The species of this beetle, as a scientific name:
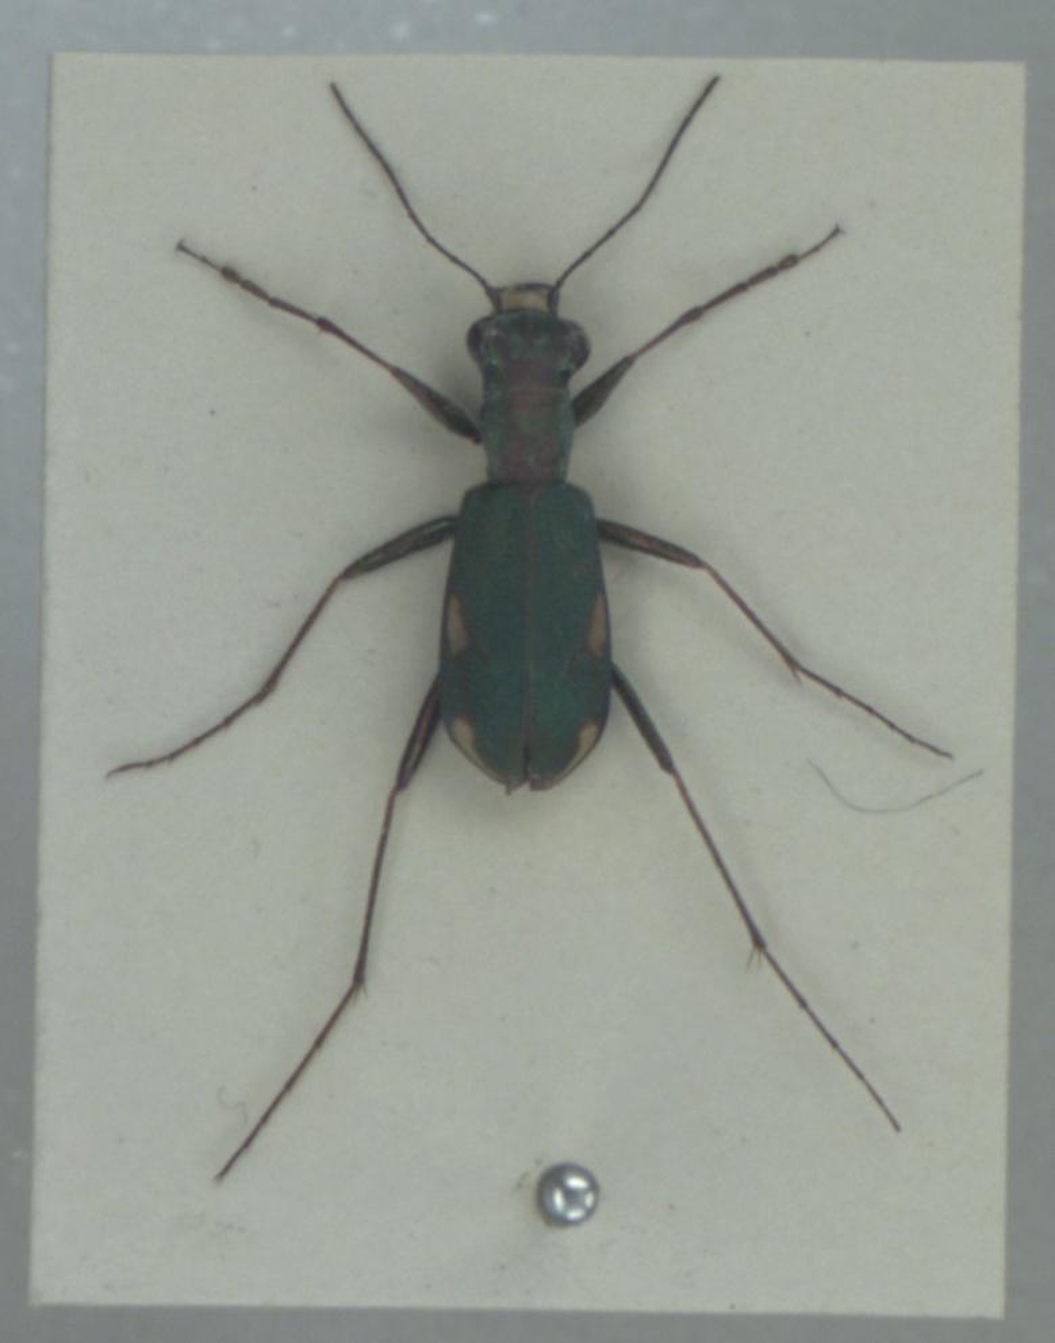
Cylindera germanica
